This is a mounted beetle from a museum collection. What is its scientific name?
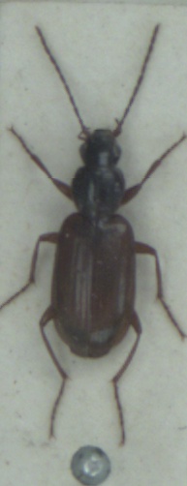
Agonum thoreyi
